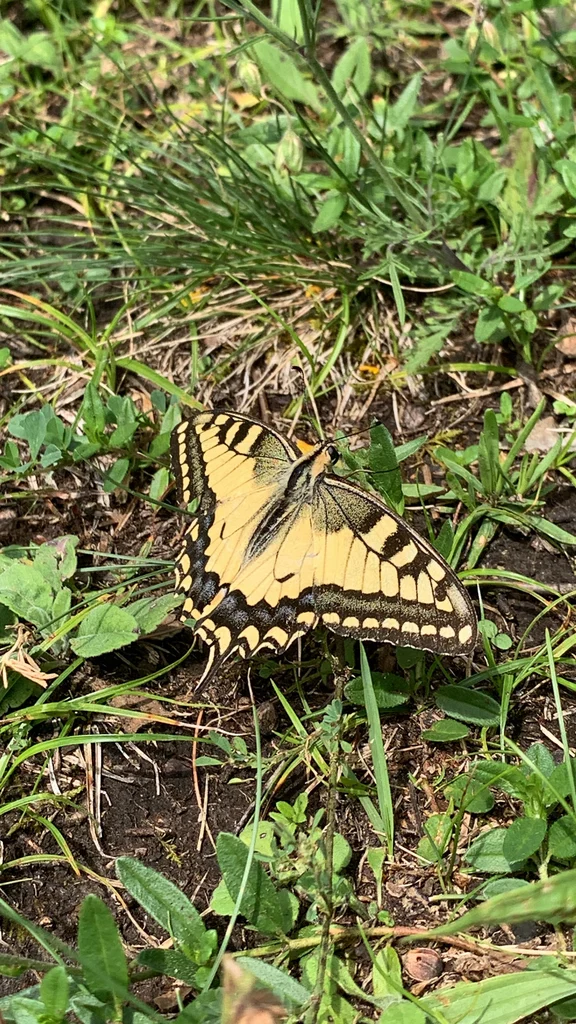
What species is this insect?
Papilio machaon
